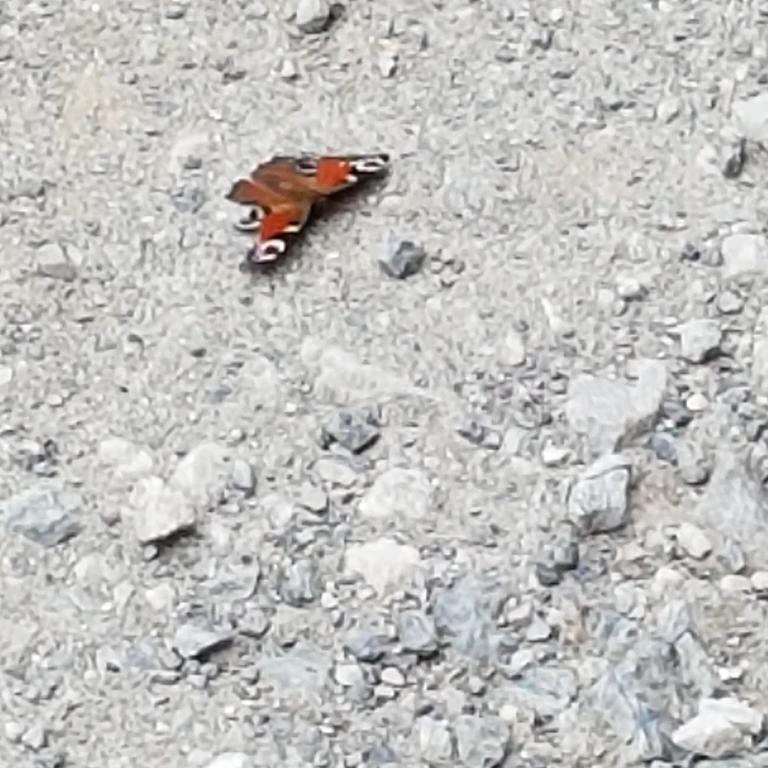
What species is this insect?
Aglais io
